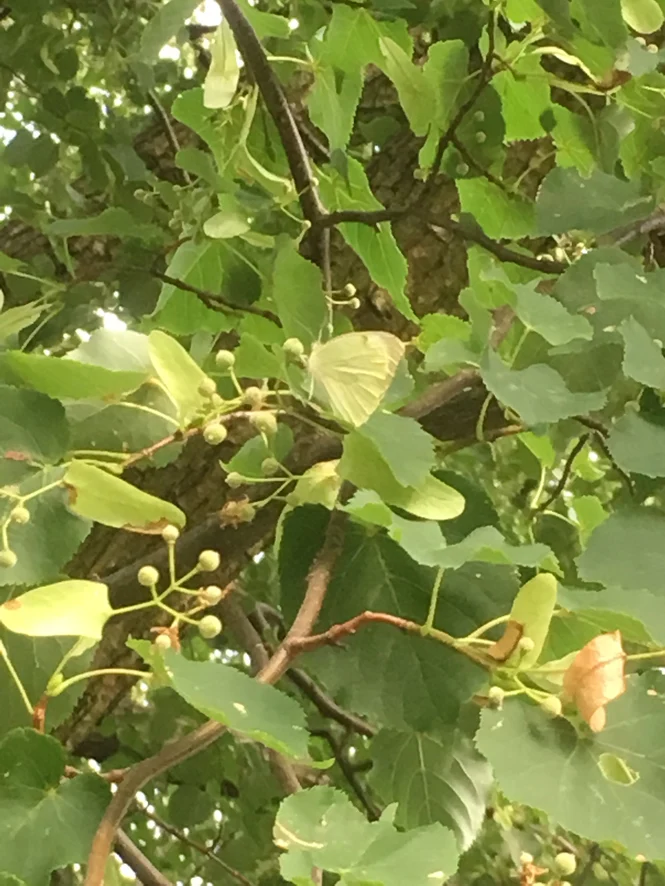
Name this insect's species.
Pieris brassicae
